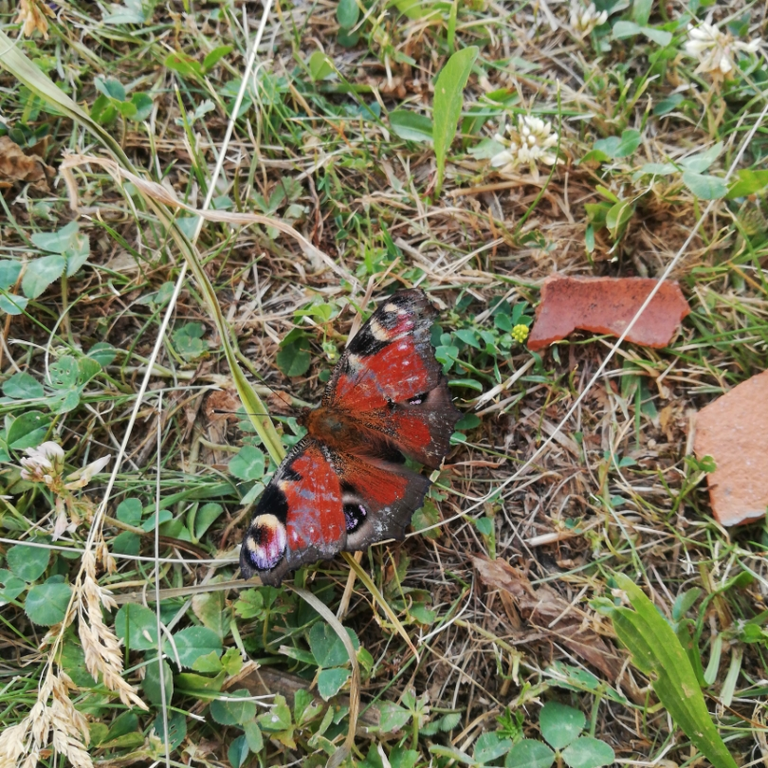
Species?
Aglais io
